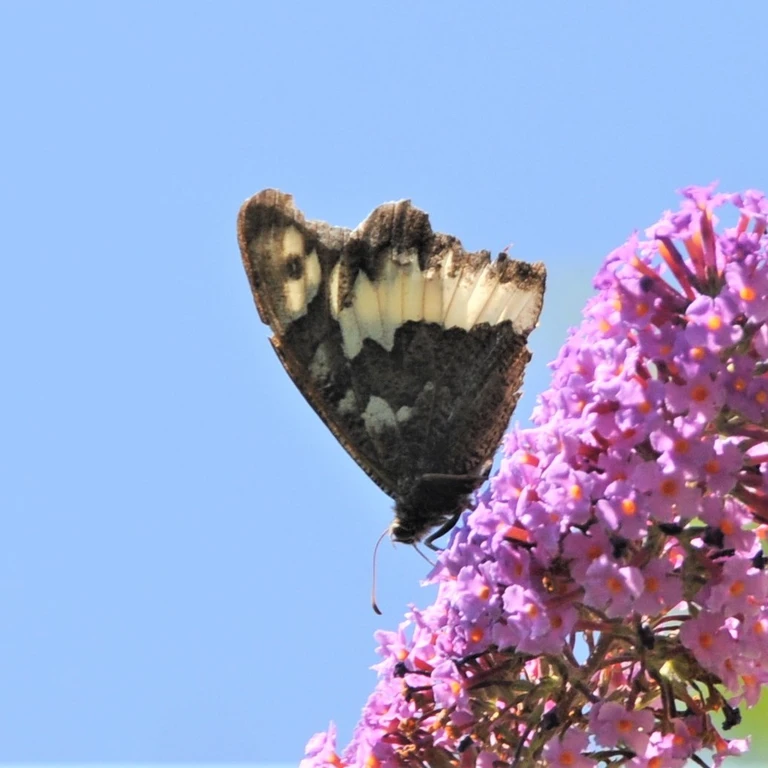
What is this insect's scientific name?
Brintesia circe
